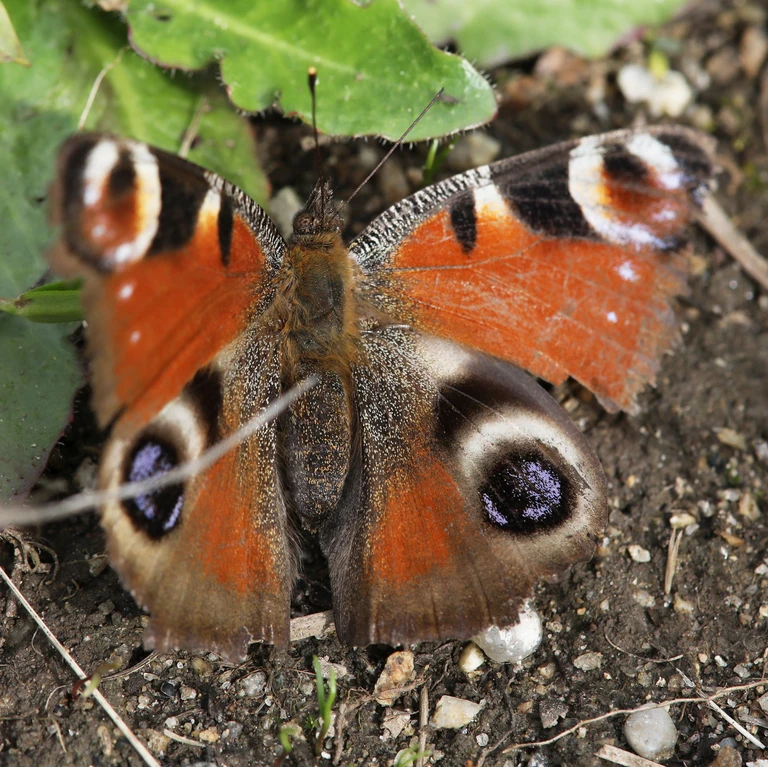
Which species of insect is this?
Aglais io
